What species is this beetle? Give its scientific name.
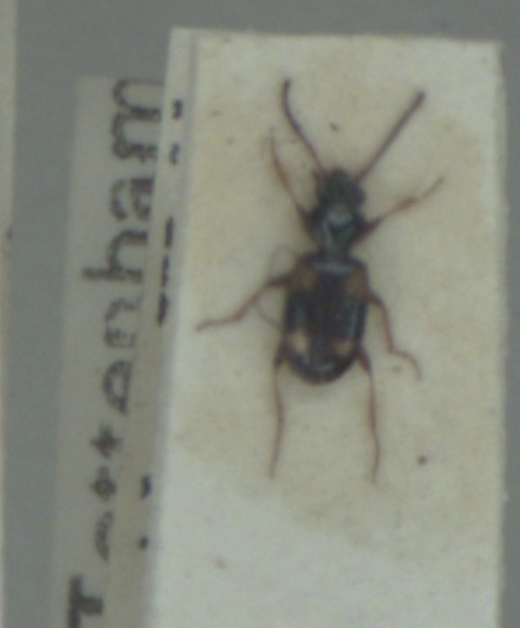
Bembidion quadrimaculatum
